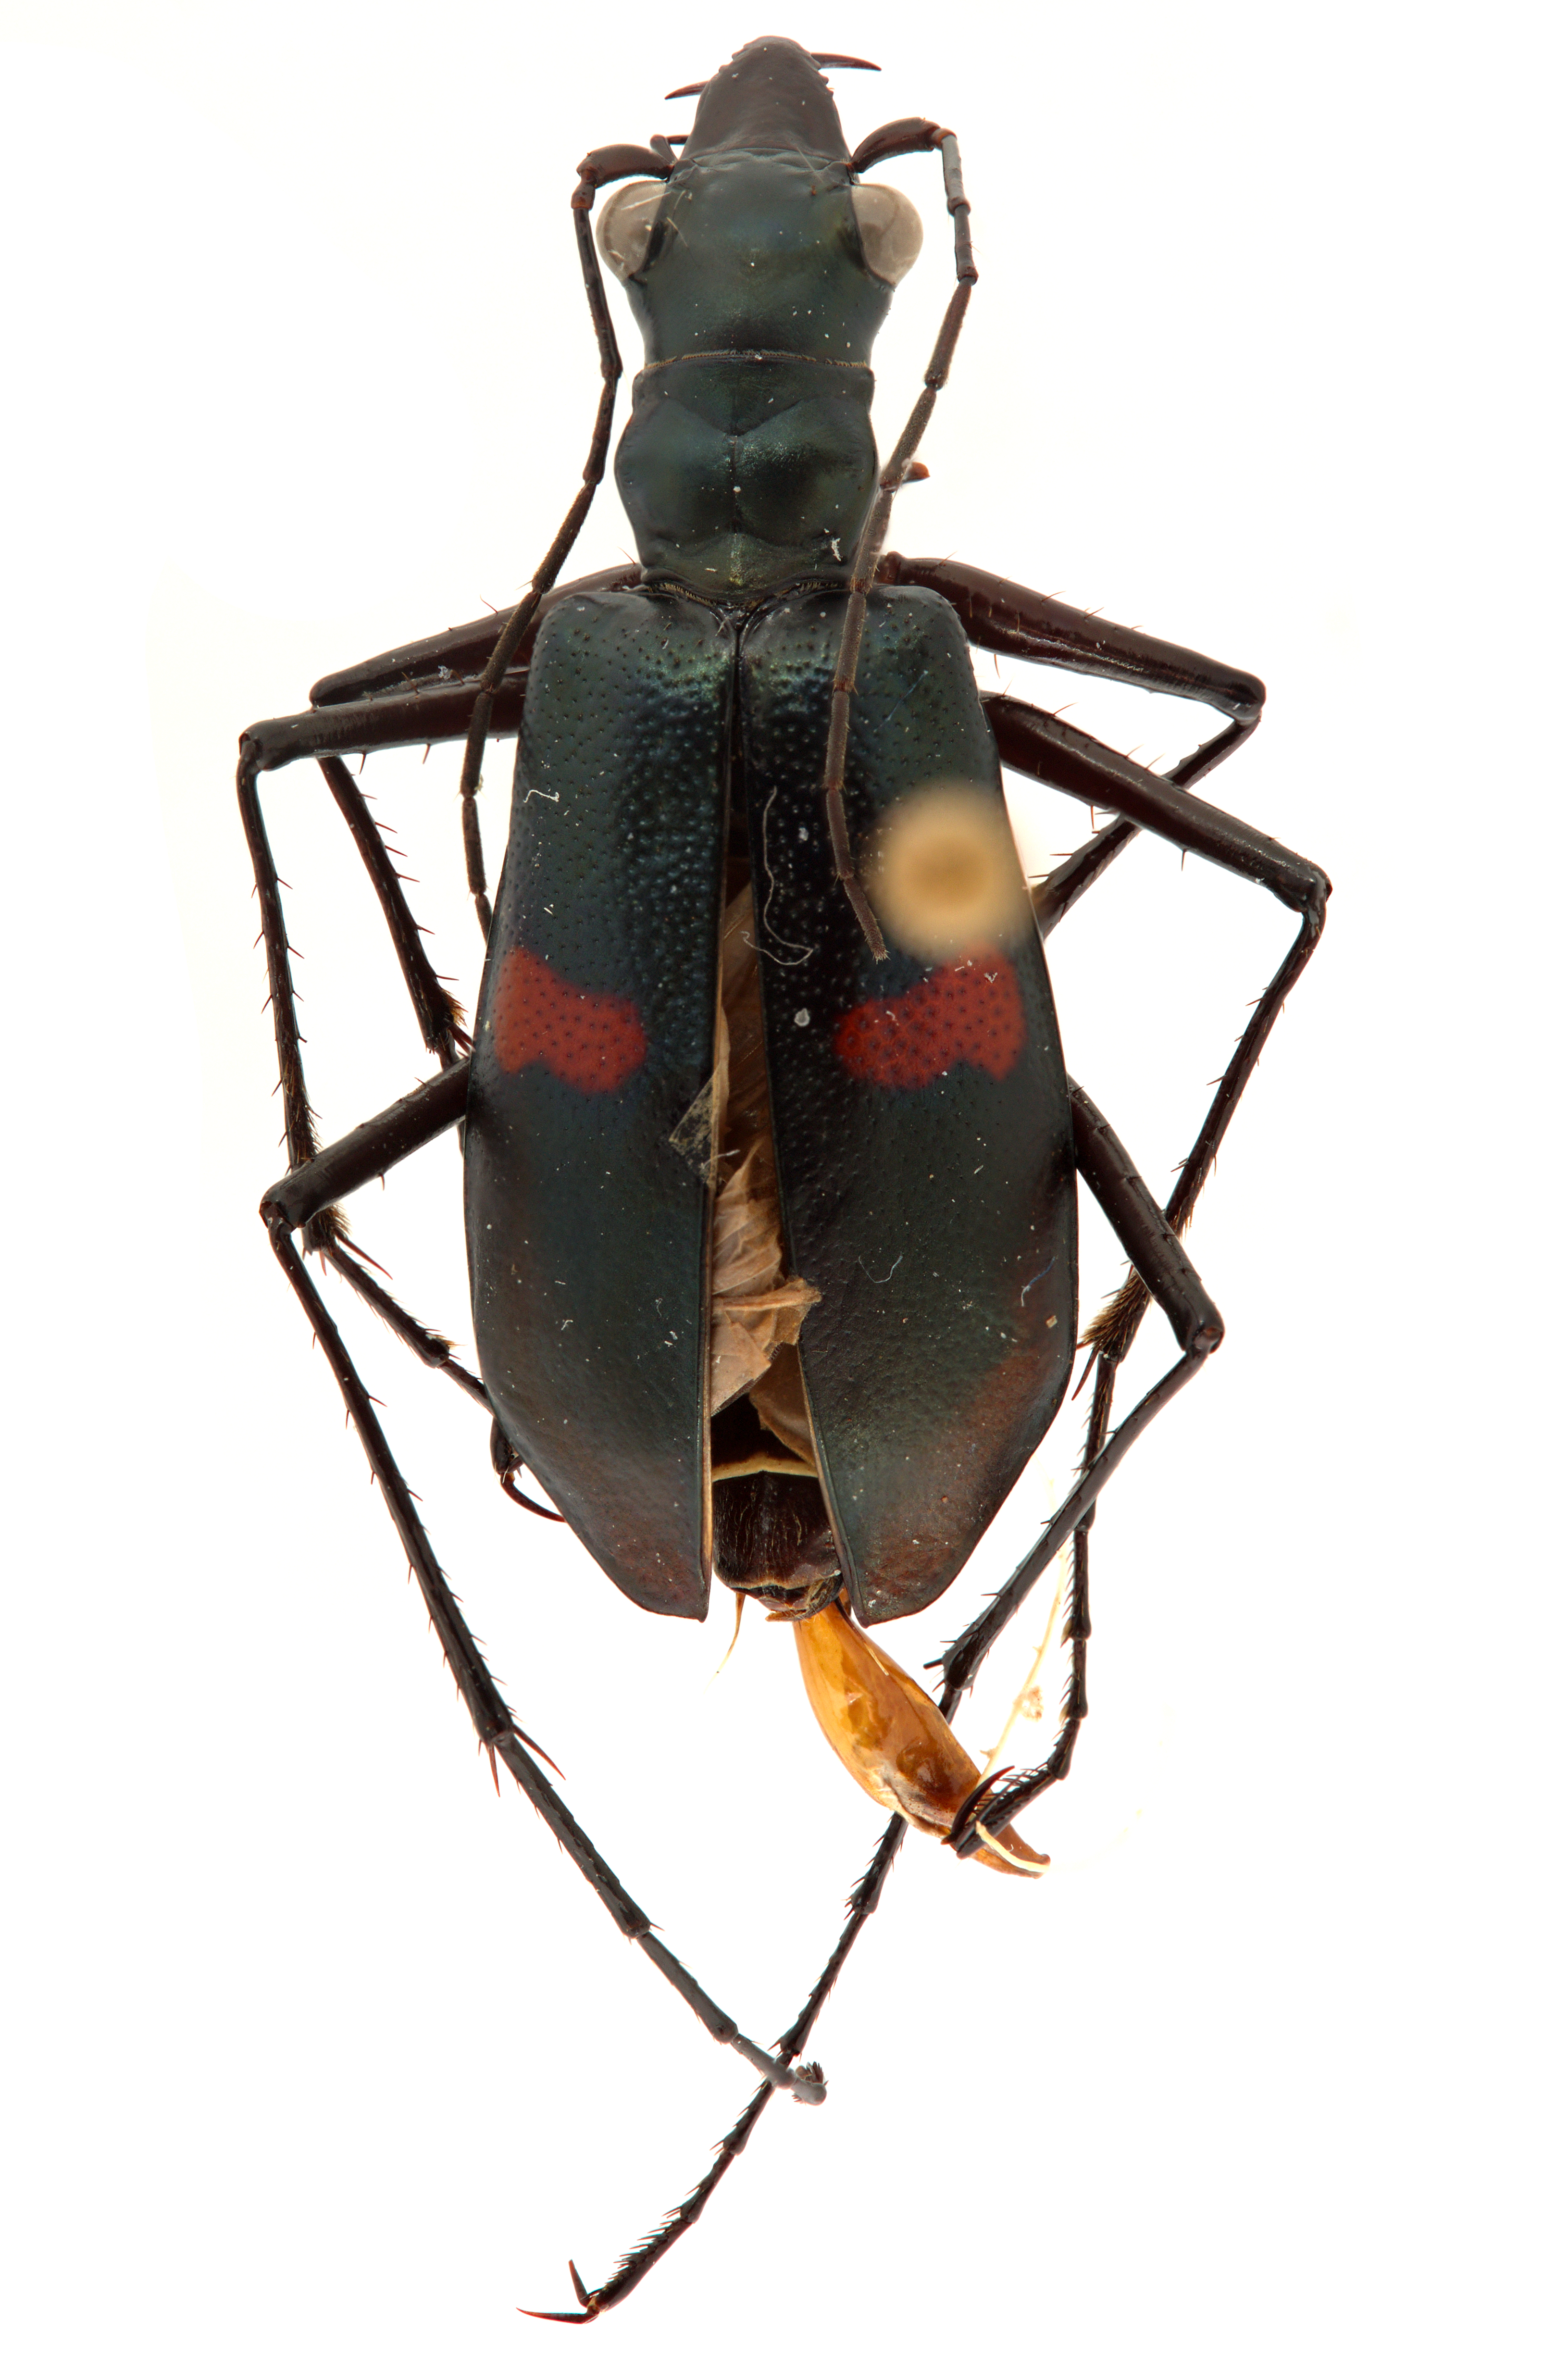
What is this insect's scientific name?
Cheiloxya binotata
